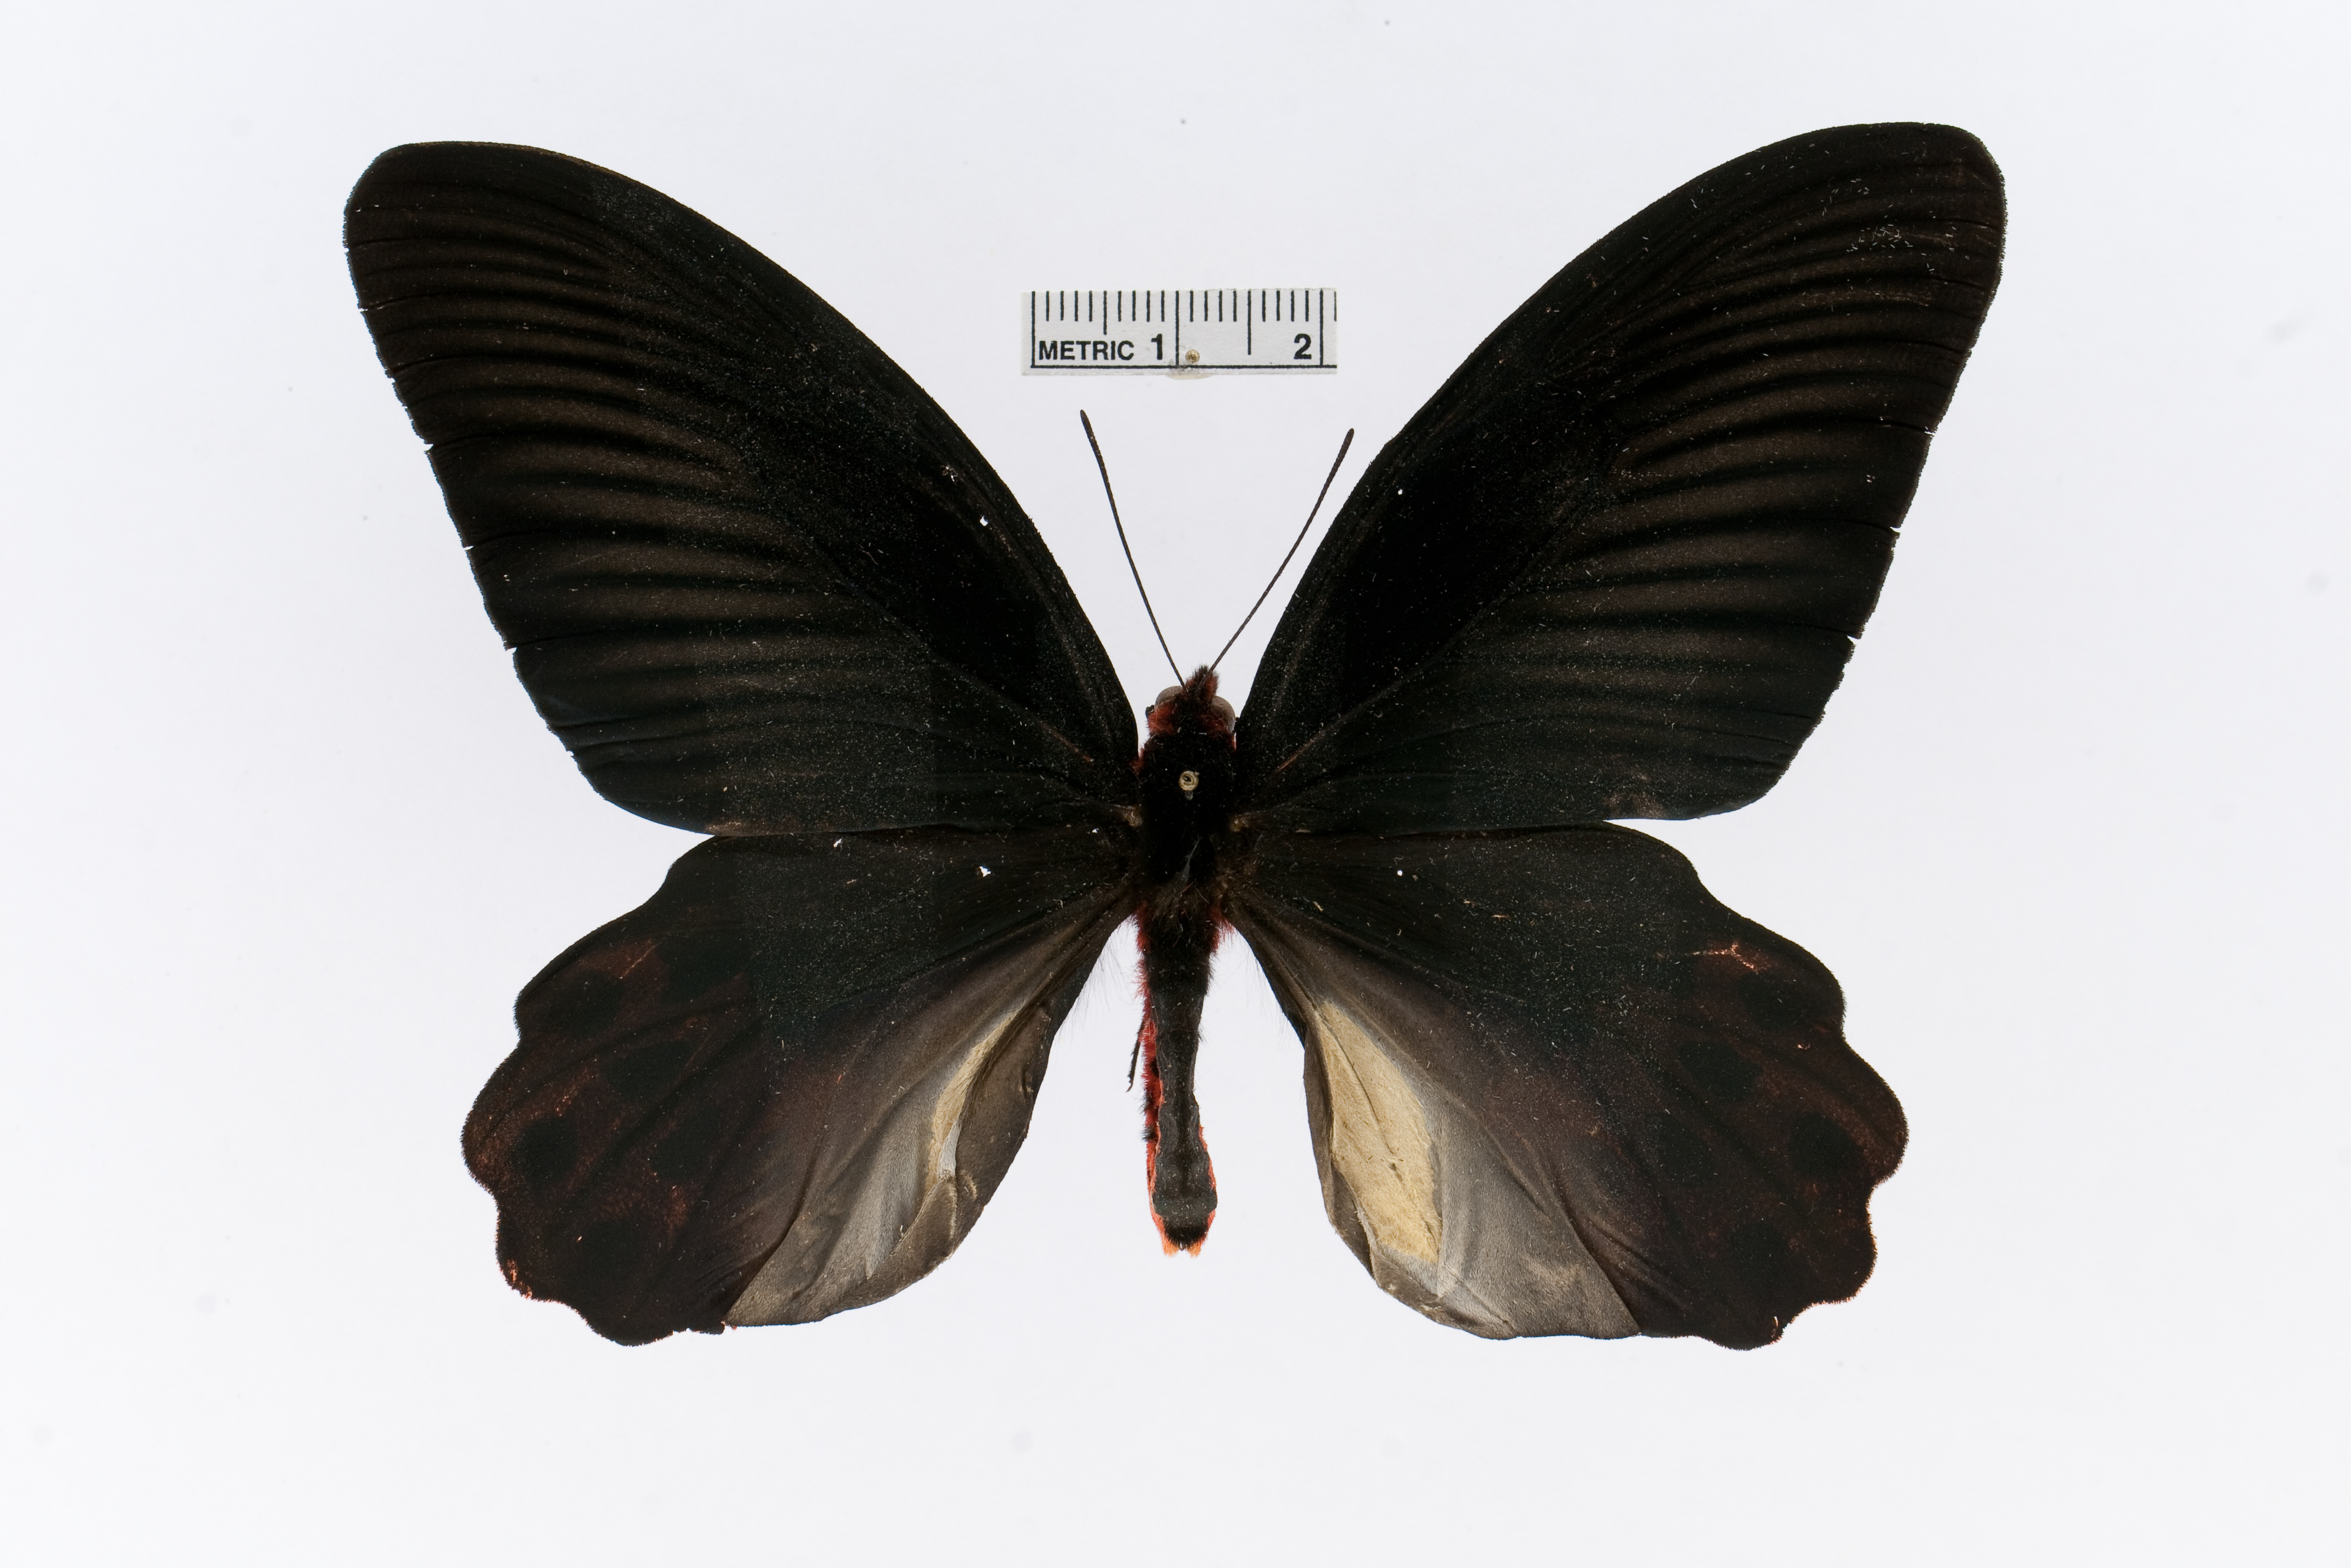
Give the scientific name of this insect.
Atrophaneura horishana
